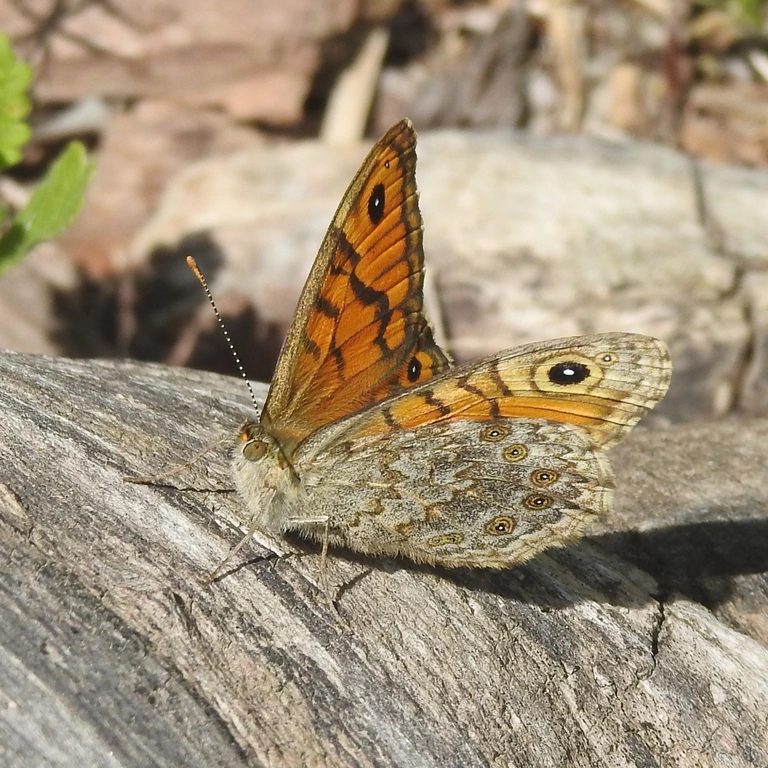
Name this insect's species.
Lasiommata megera (also Pararge megera)
